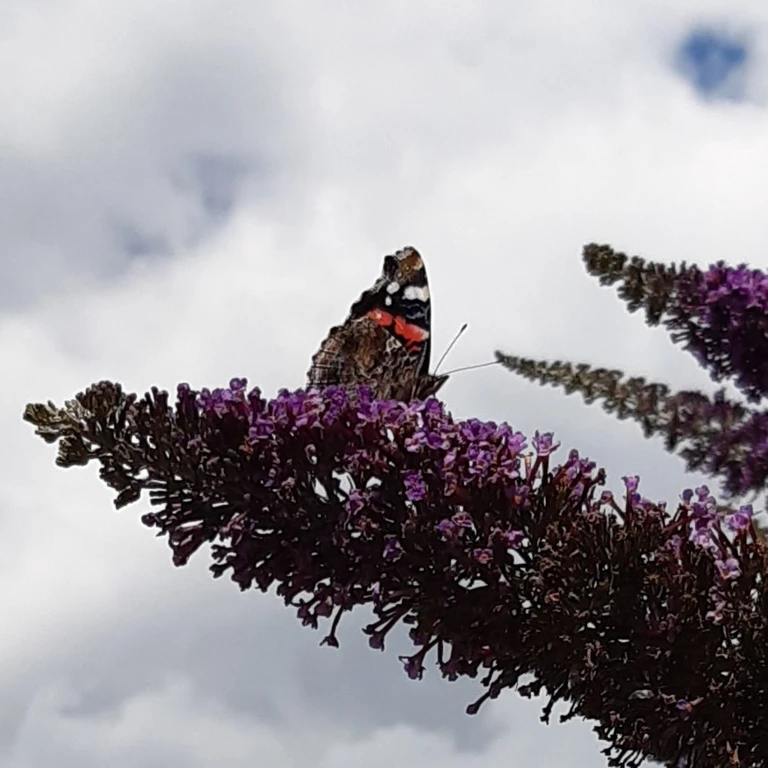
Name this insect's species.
Vanessa atalanta
